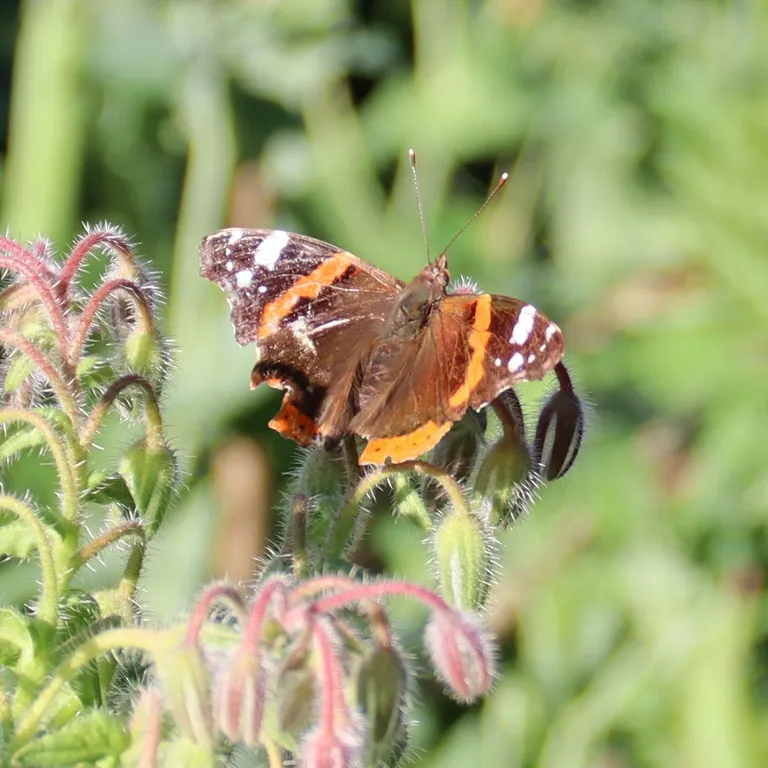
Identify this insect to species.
Vanessa atalanta
